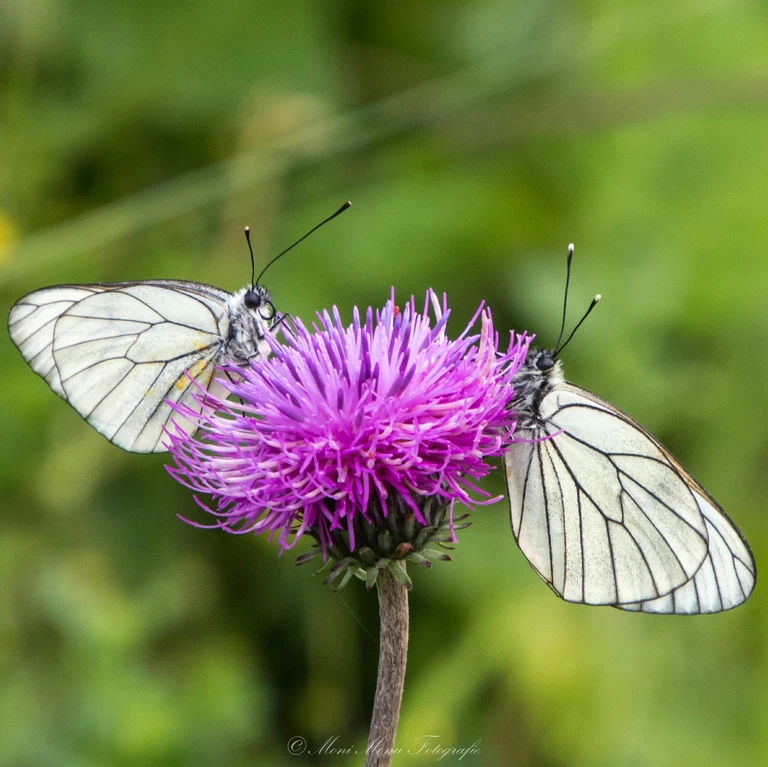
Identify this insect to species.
Aporia crataegi
